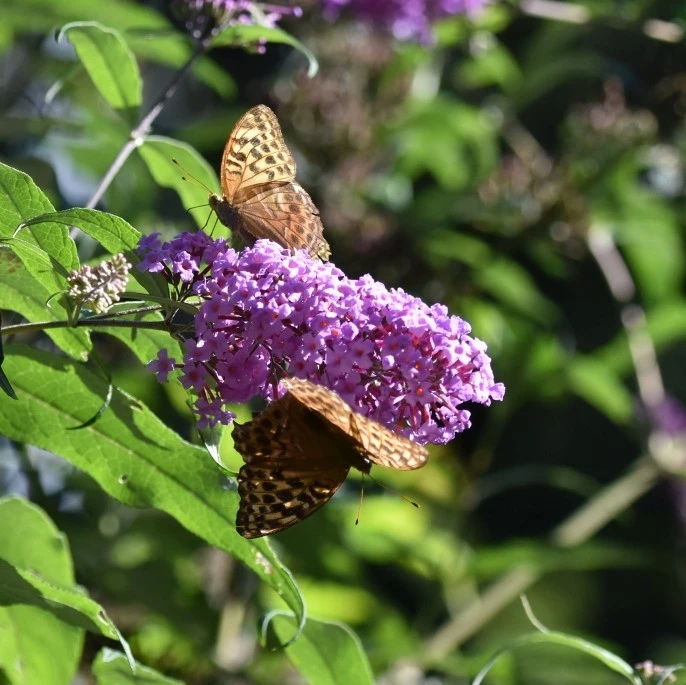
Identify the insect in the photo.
Argynnis paphia
